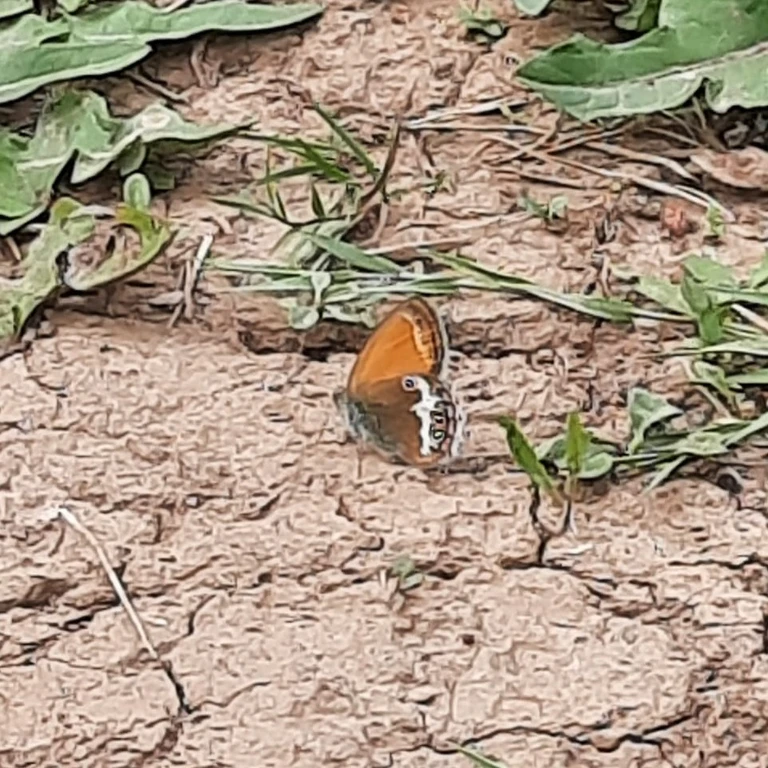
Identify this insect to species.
Coenonympha arcania
